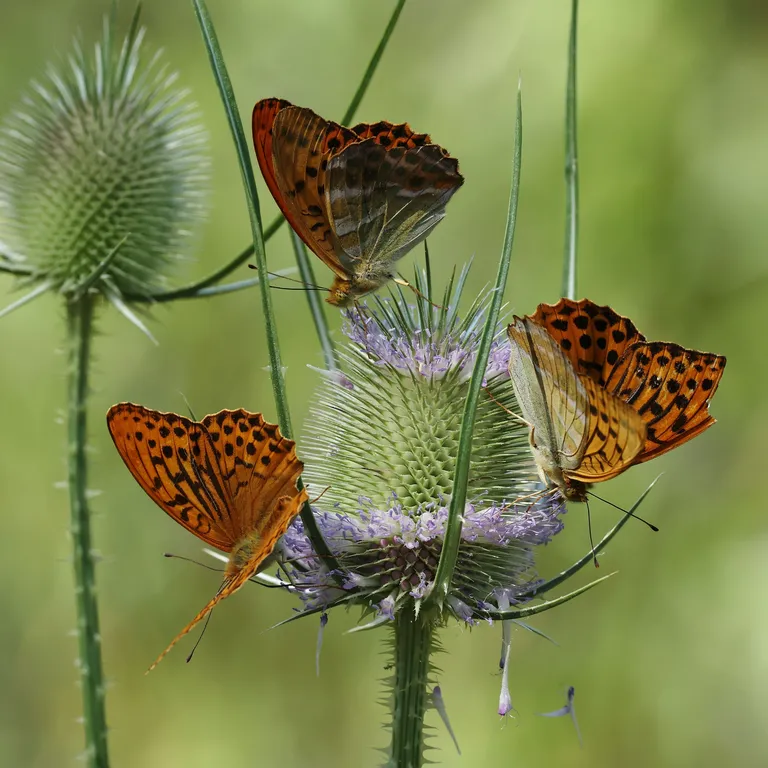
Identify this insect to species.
Argynnis paphia
